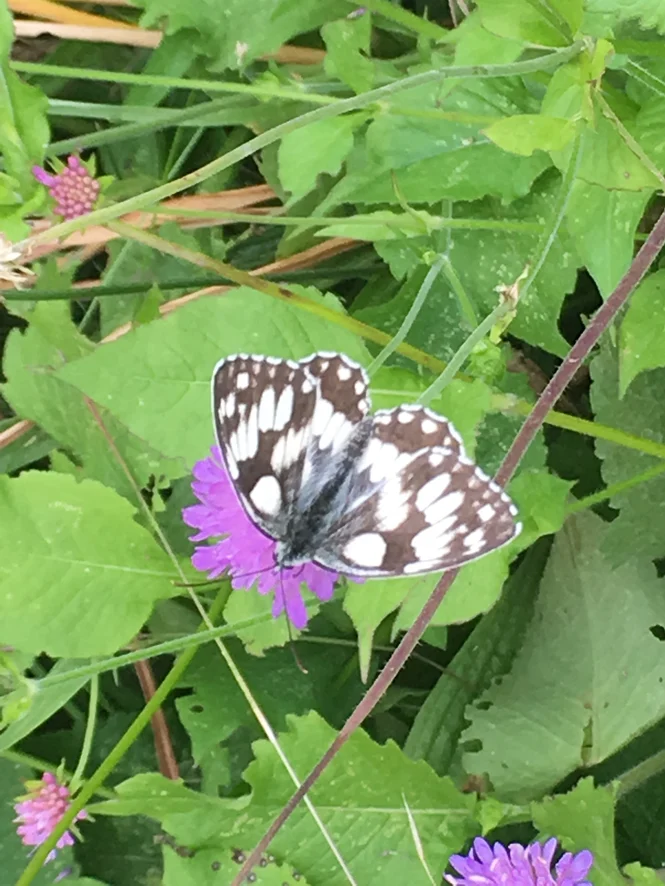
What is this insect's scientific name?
Melanargia galathea
